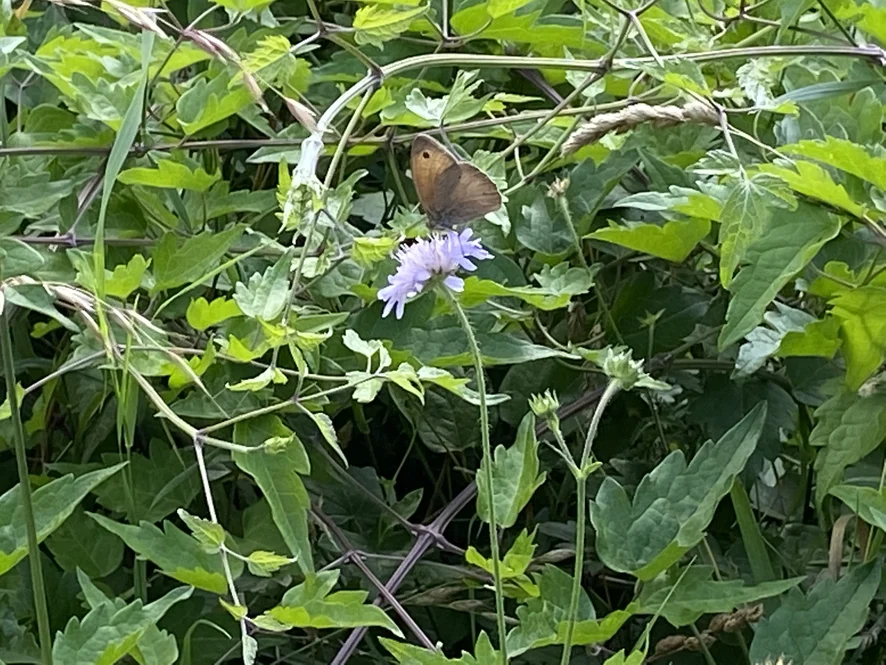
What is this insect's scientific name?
Maniola jurtina
